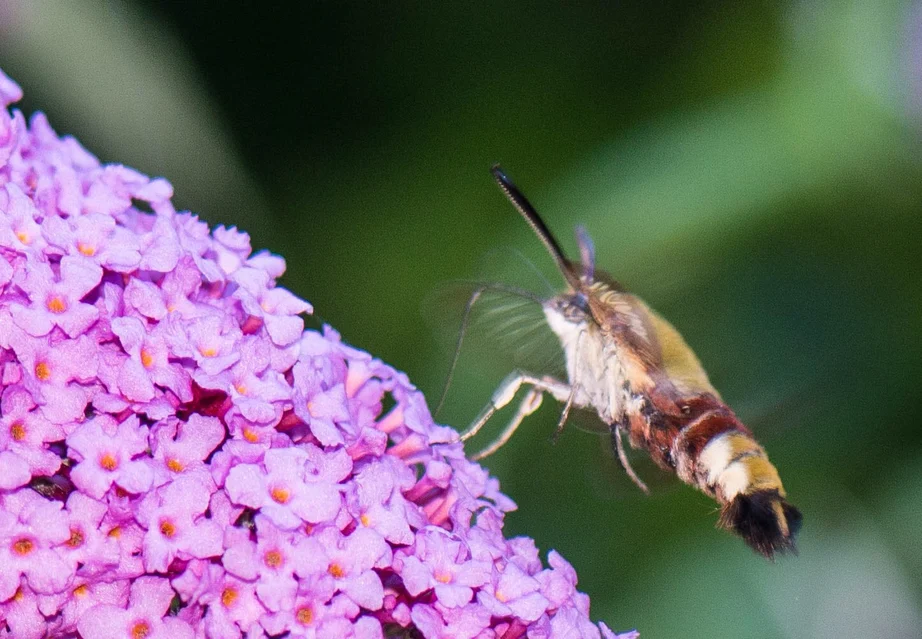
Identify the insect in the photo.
Hemaris fuciformis
